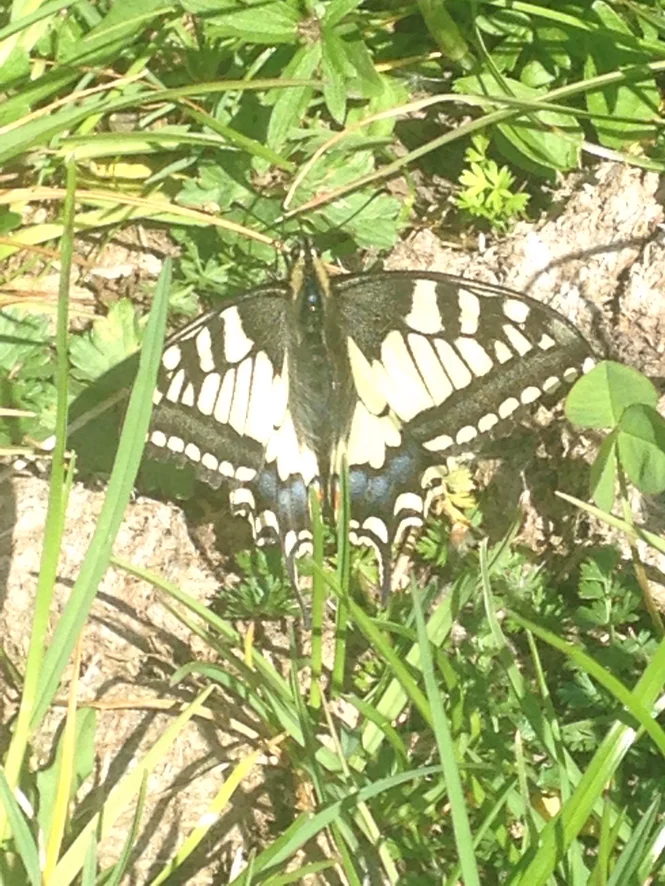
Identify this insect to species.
Papilio machaon
